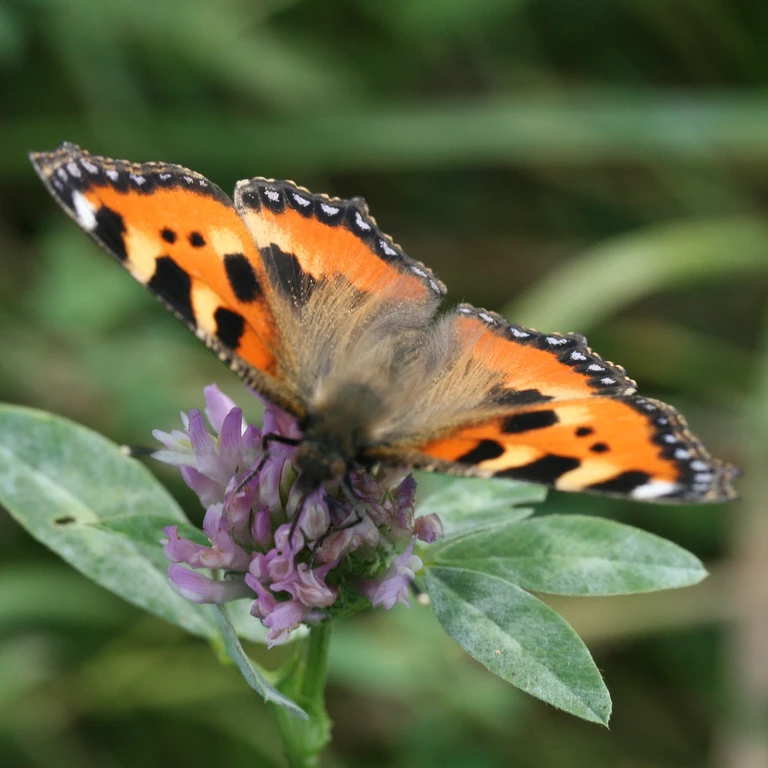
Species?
Aglais urticae
